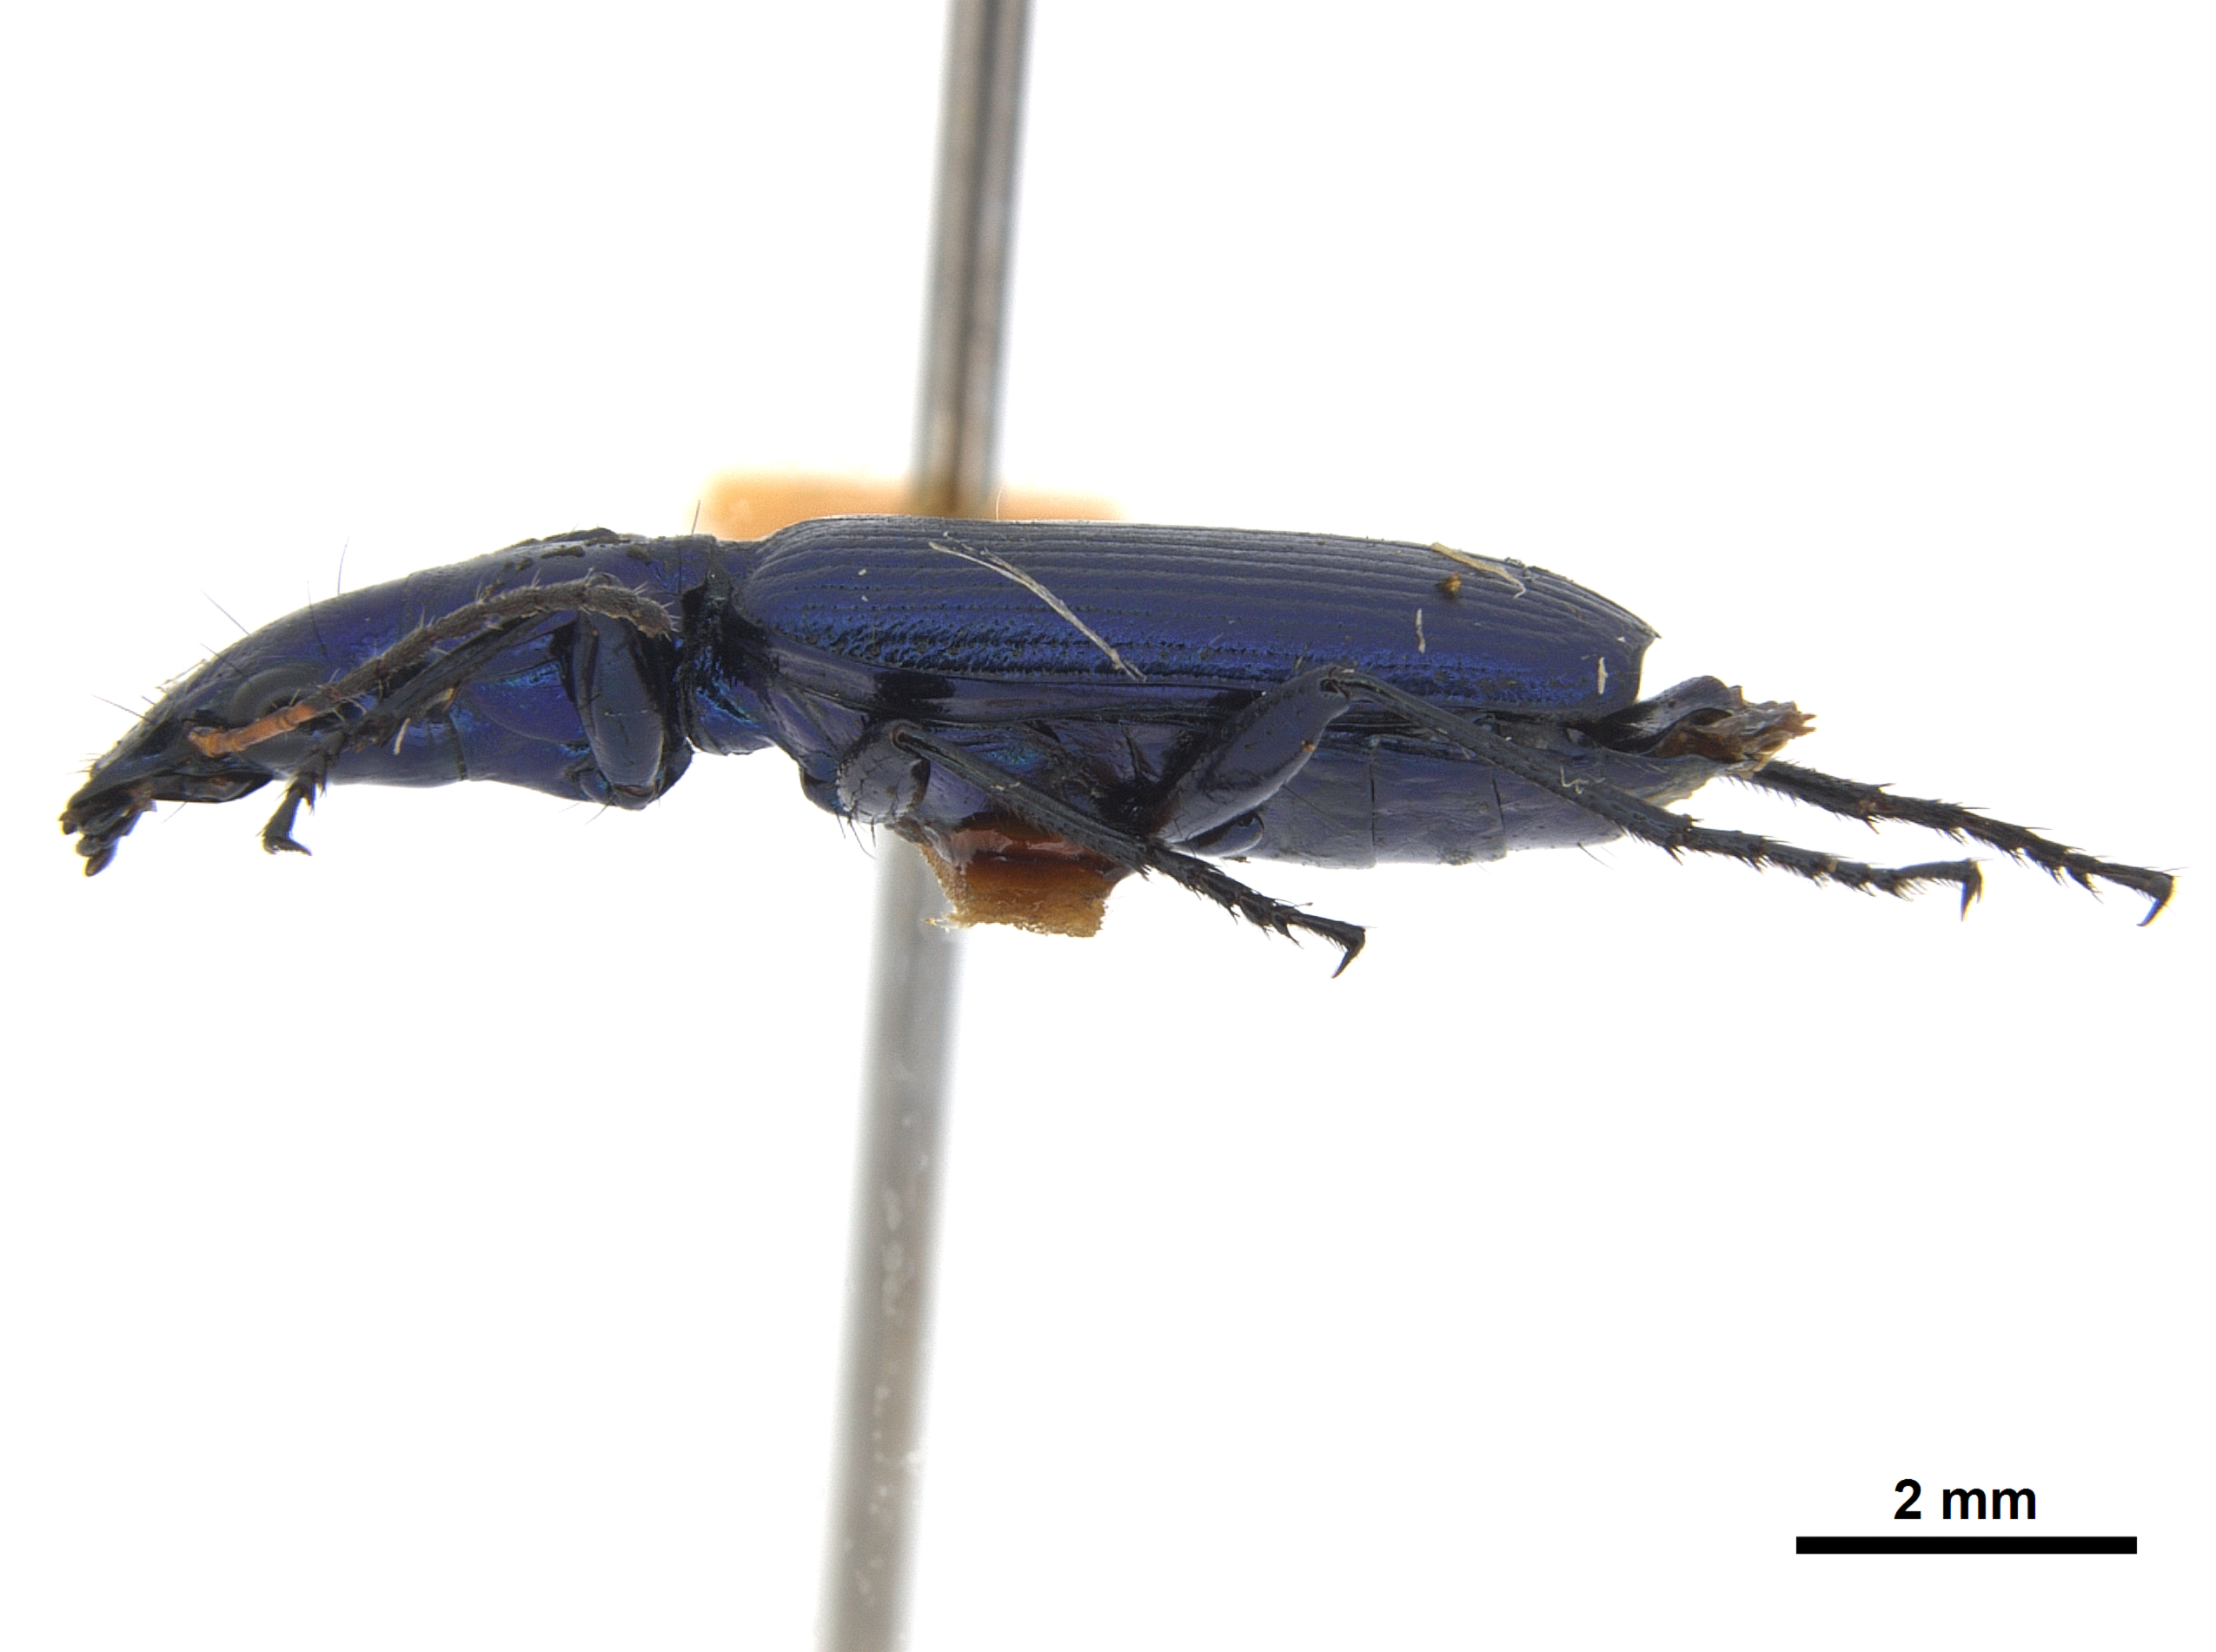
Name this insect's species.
Philophuga caerulea
